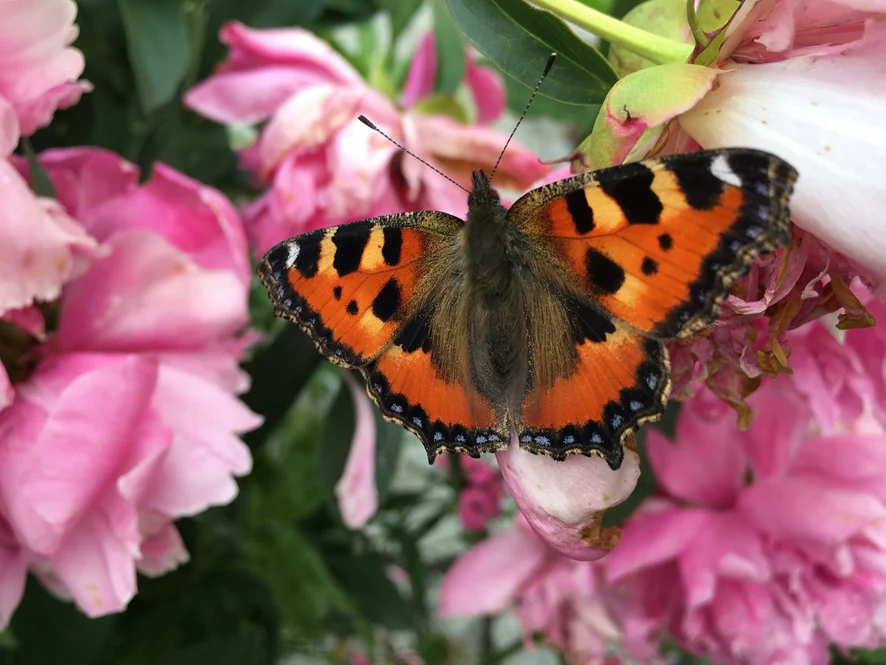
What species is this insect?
Aglais urticae
